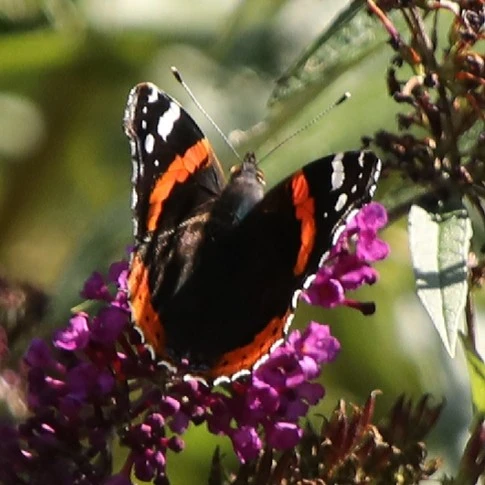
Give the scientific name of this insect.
Vanessa atalanta
